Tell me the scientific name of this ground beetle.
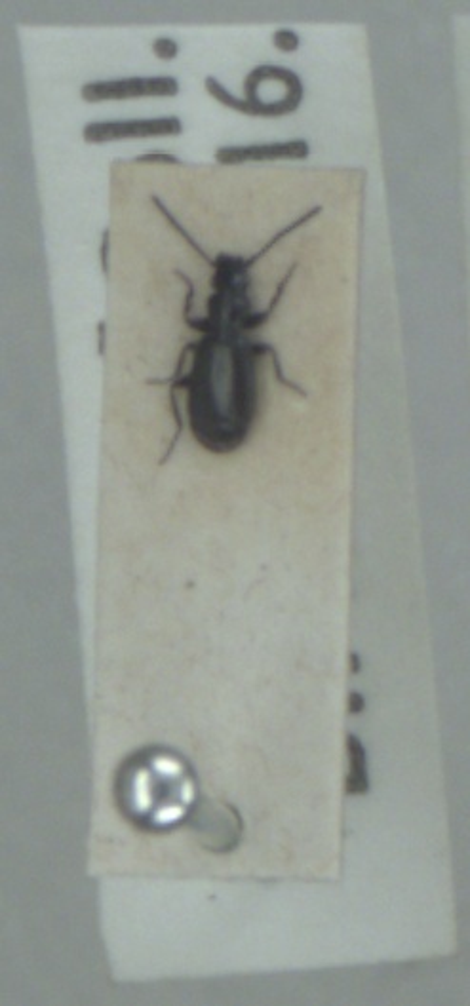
Microlestes maurus
